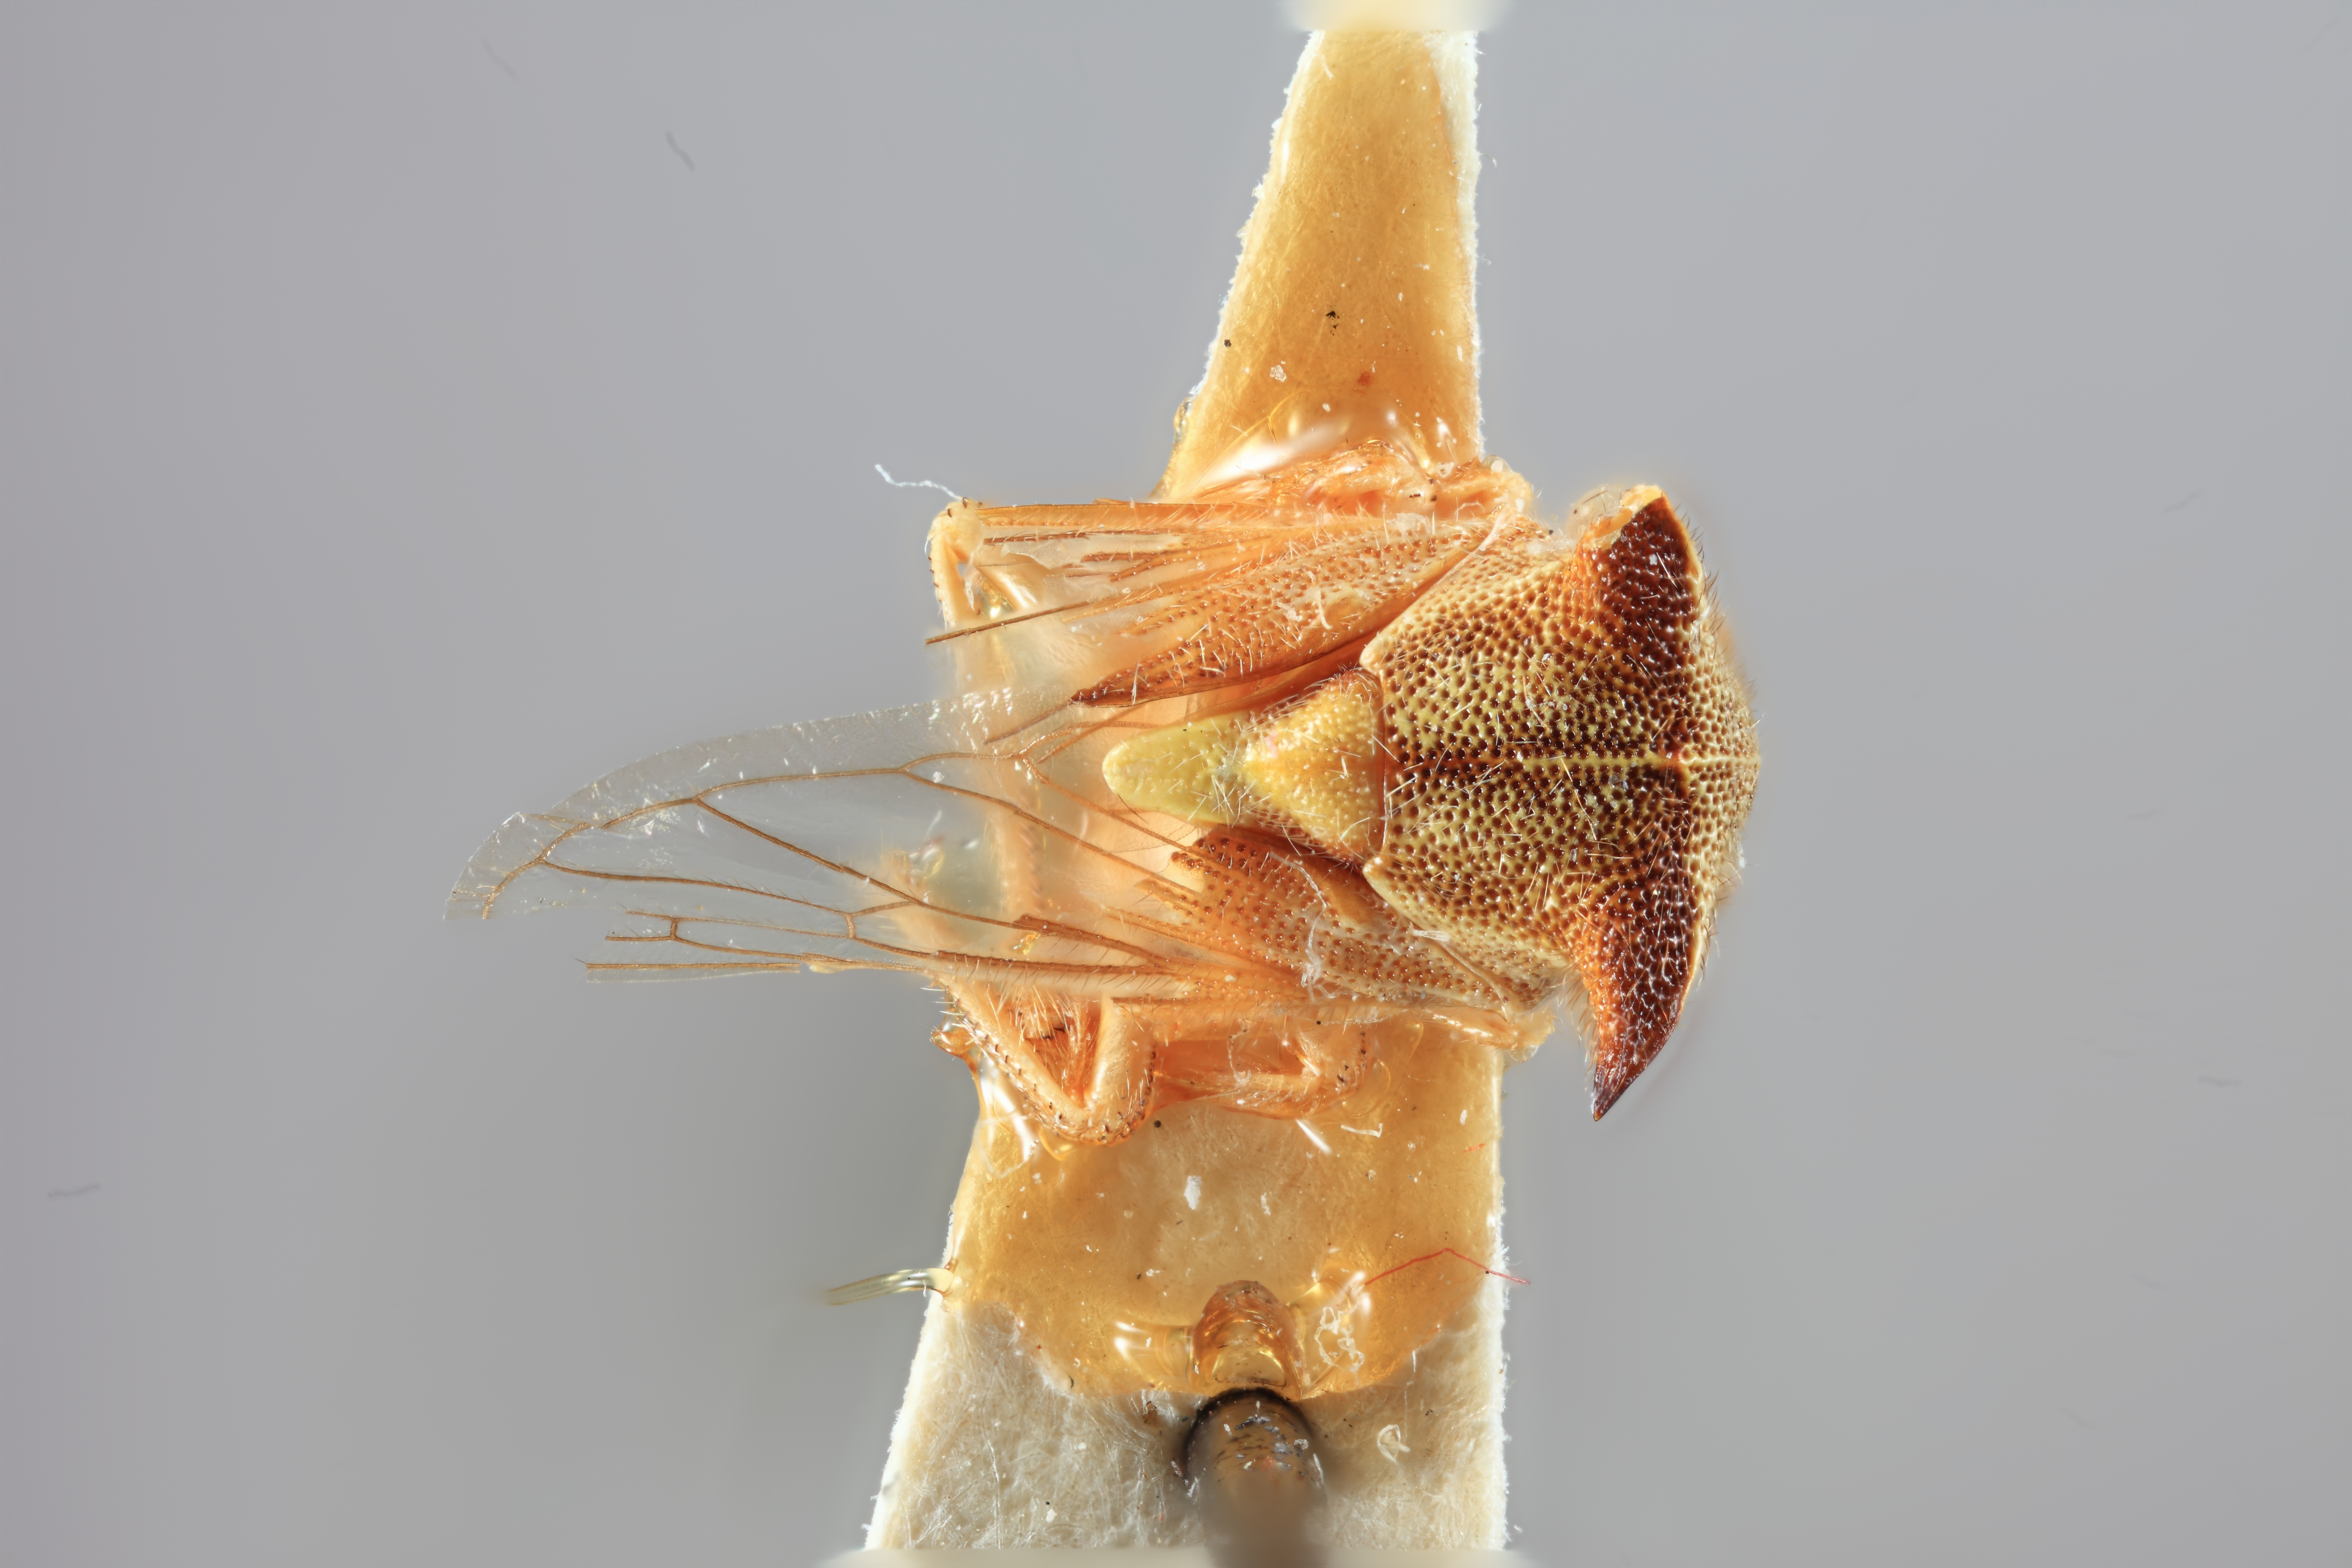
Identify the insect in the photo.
Tolania oriana
